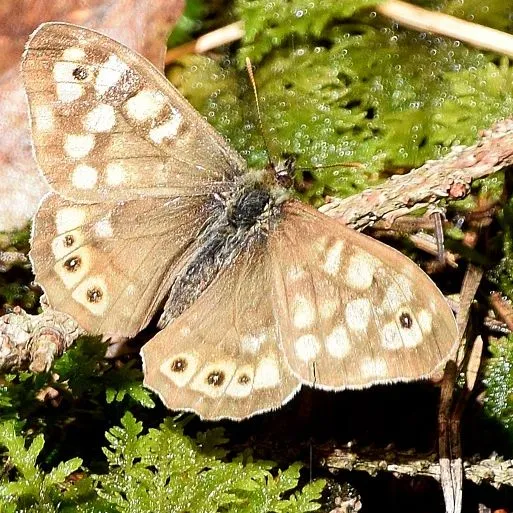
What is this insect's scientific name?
Pararge aegeria
